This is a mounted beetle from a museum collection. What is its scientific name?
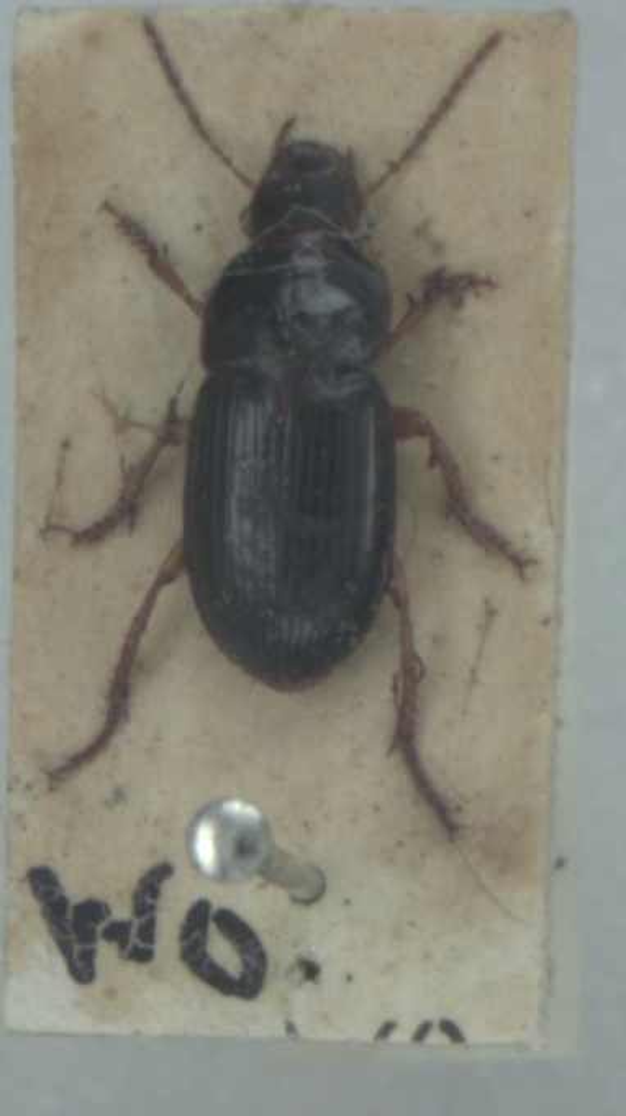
Harpalus latus
